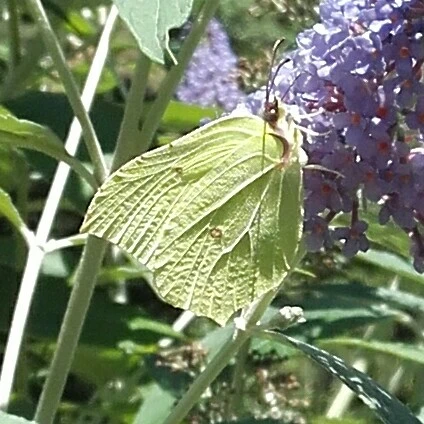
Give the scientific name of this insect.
Gonepteryx rhamni
